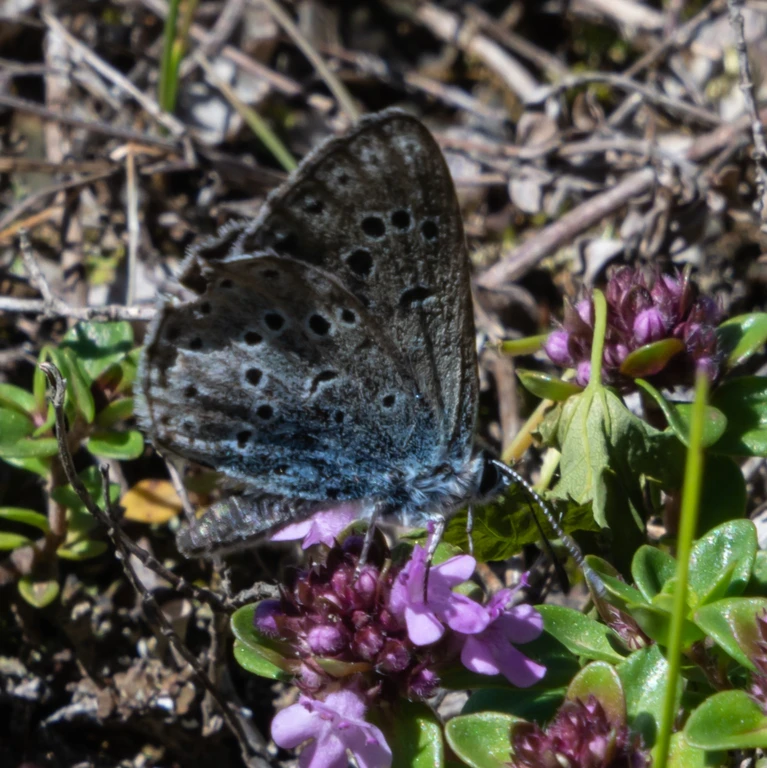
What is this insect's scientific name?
Phengaris arion (also Maculinea arion)
